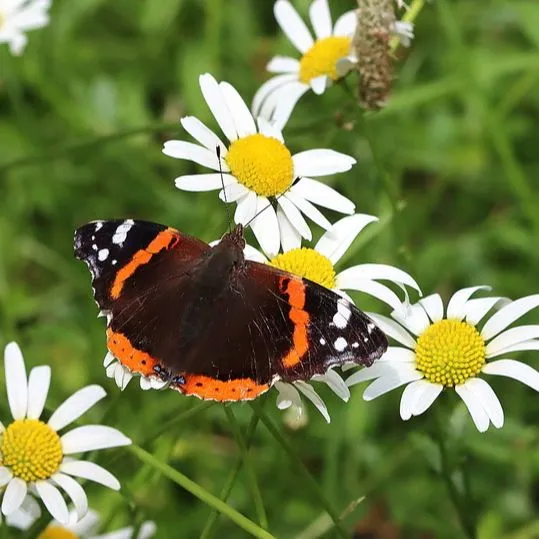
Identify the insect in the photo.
Vanessa atalanta
